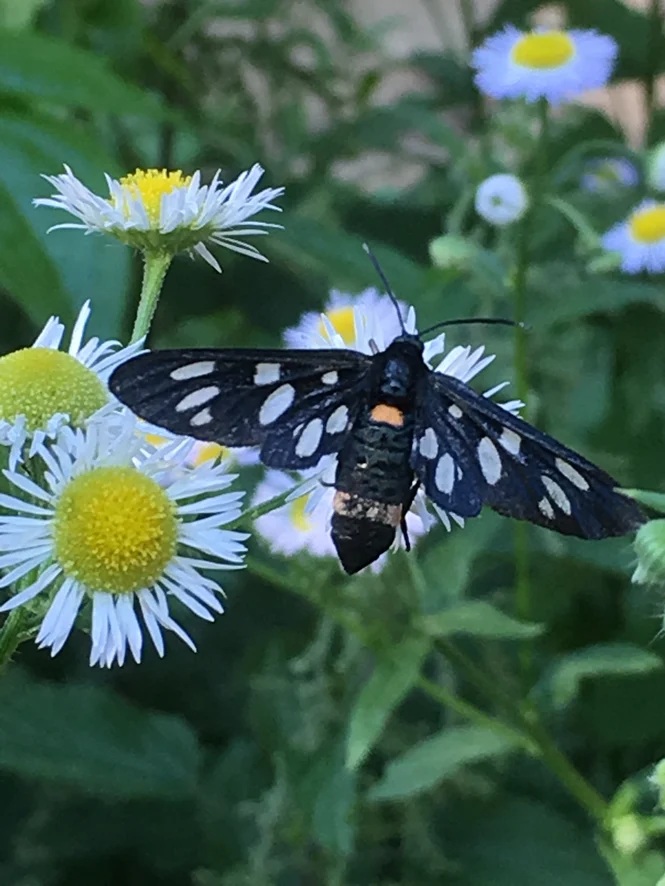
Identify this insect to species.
Amata phegea
